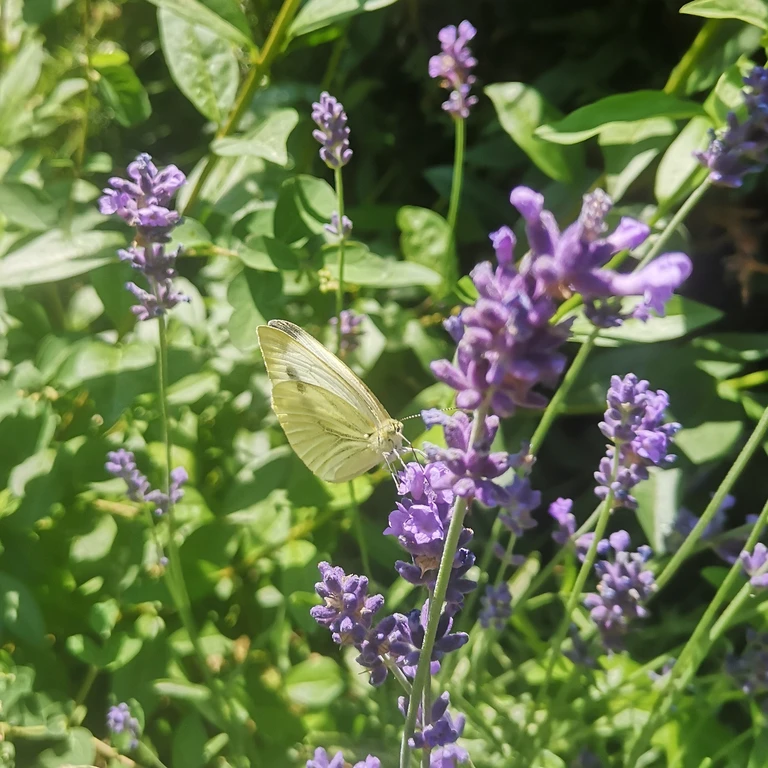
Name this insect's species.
Pieris napi
